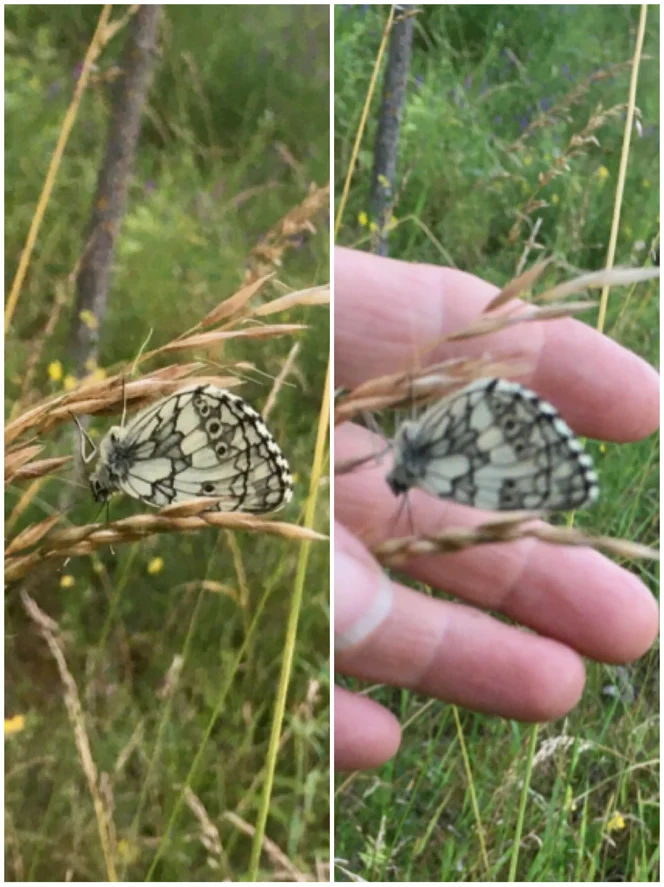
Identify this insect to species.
Melanargia galathea
